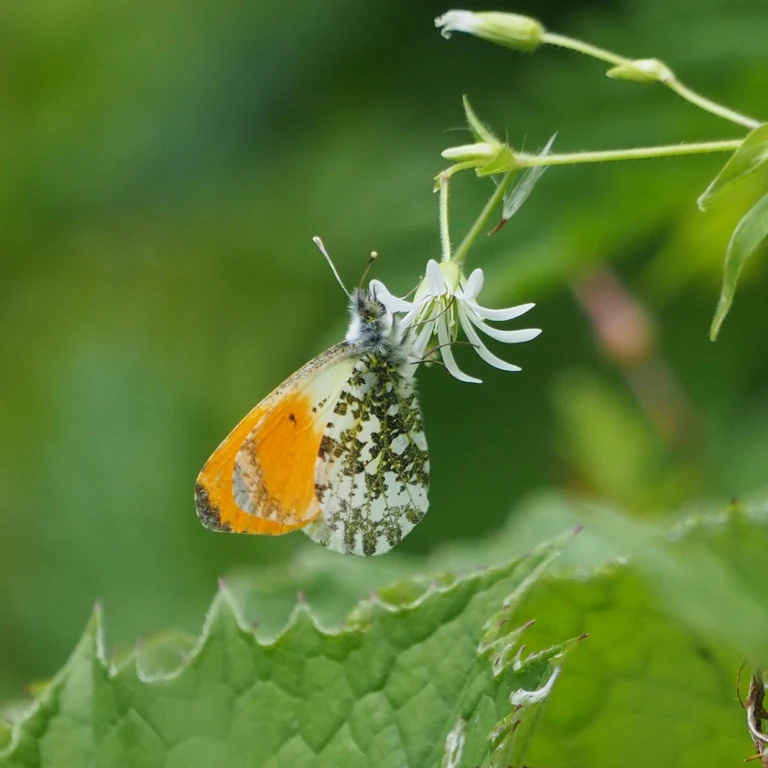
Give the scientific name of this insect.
Anthocharis cardamines
